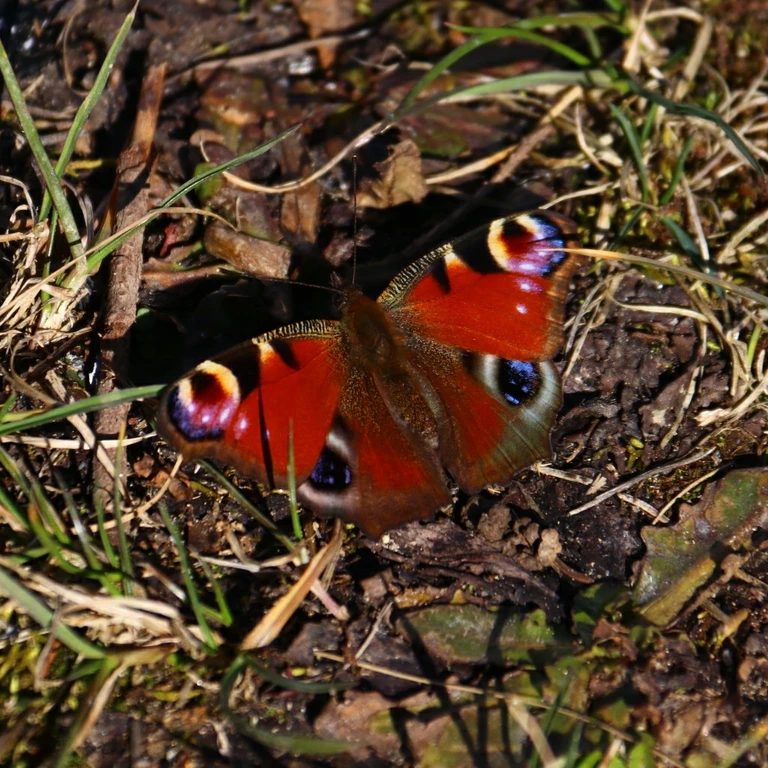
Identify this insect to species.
Aglais io
